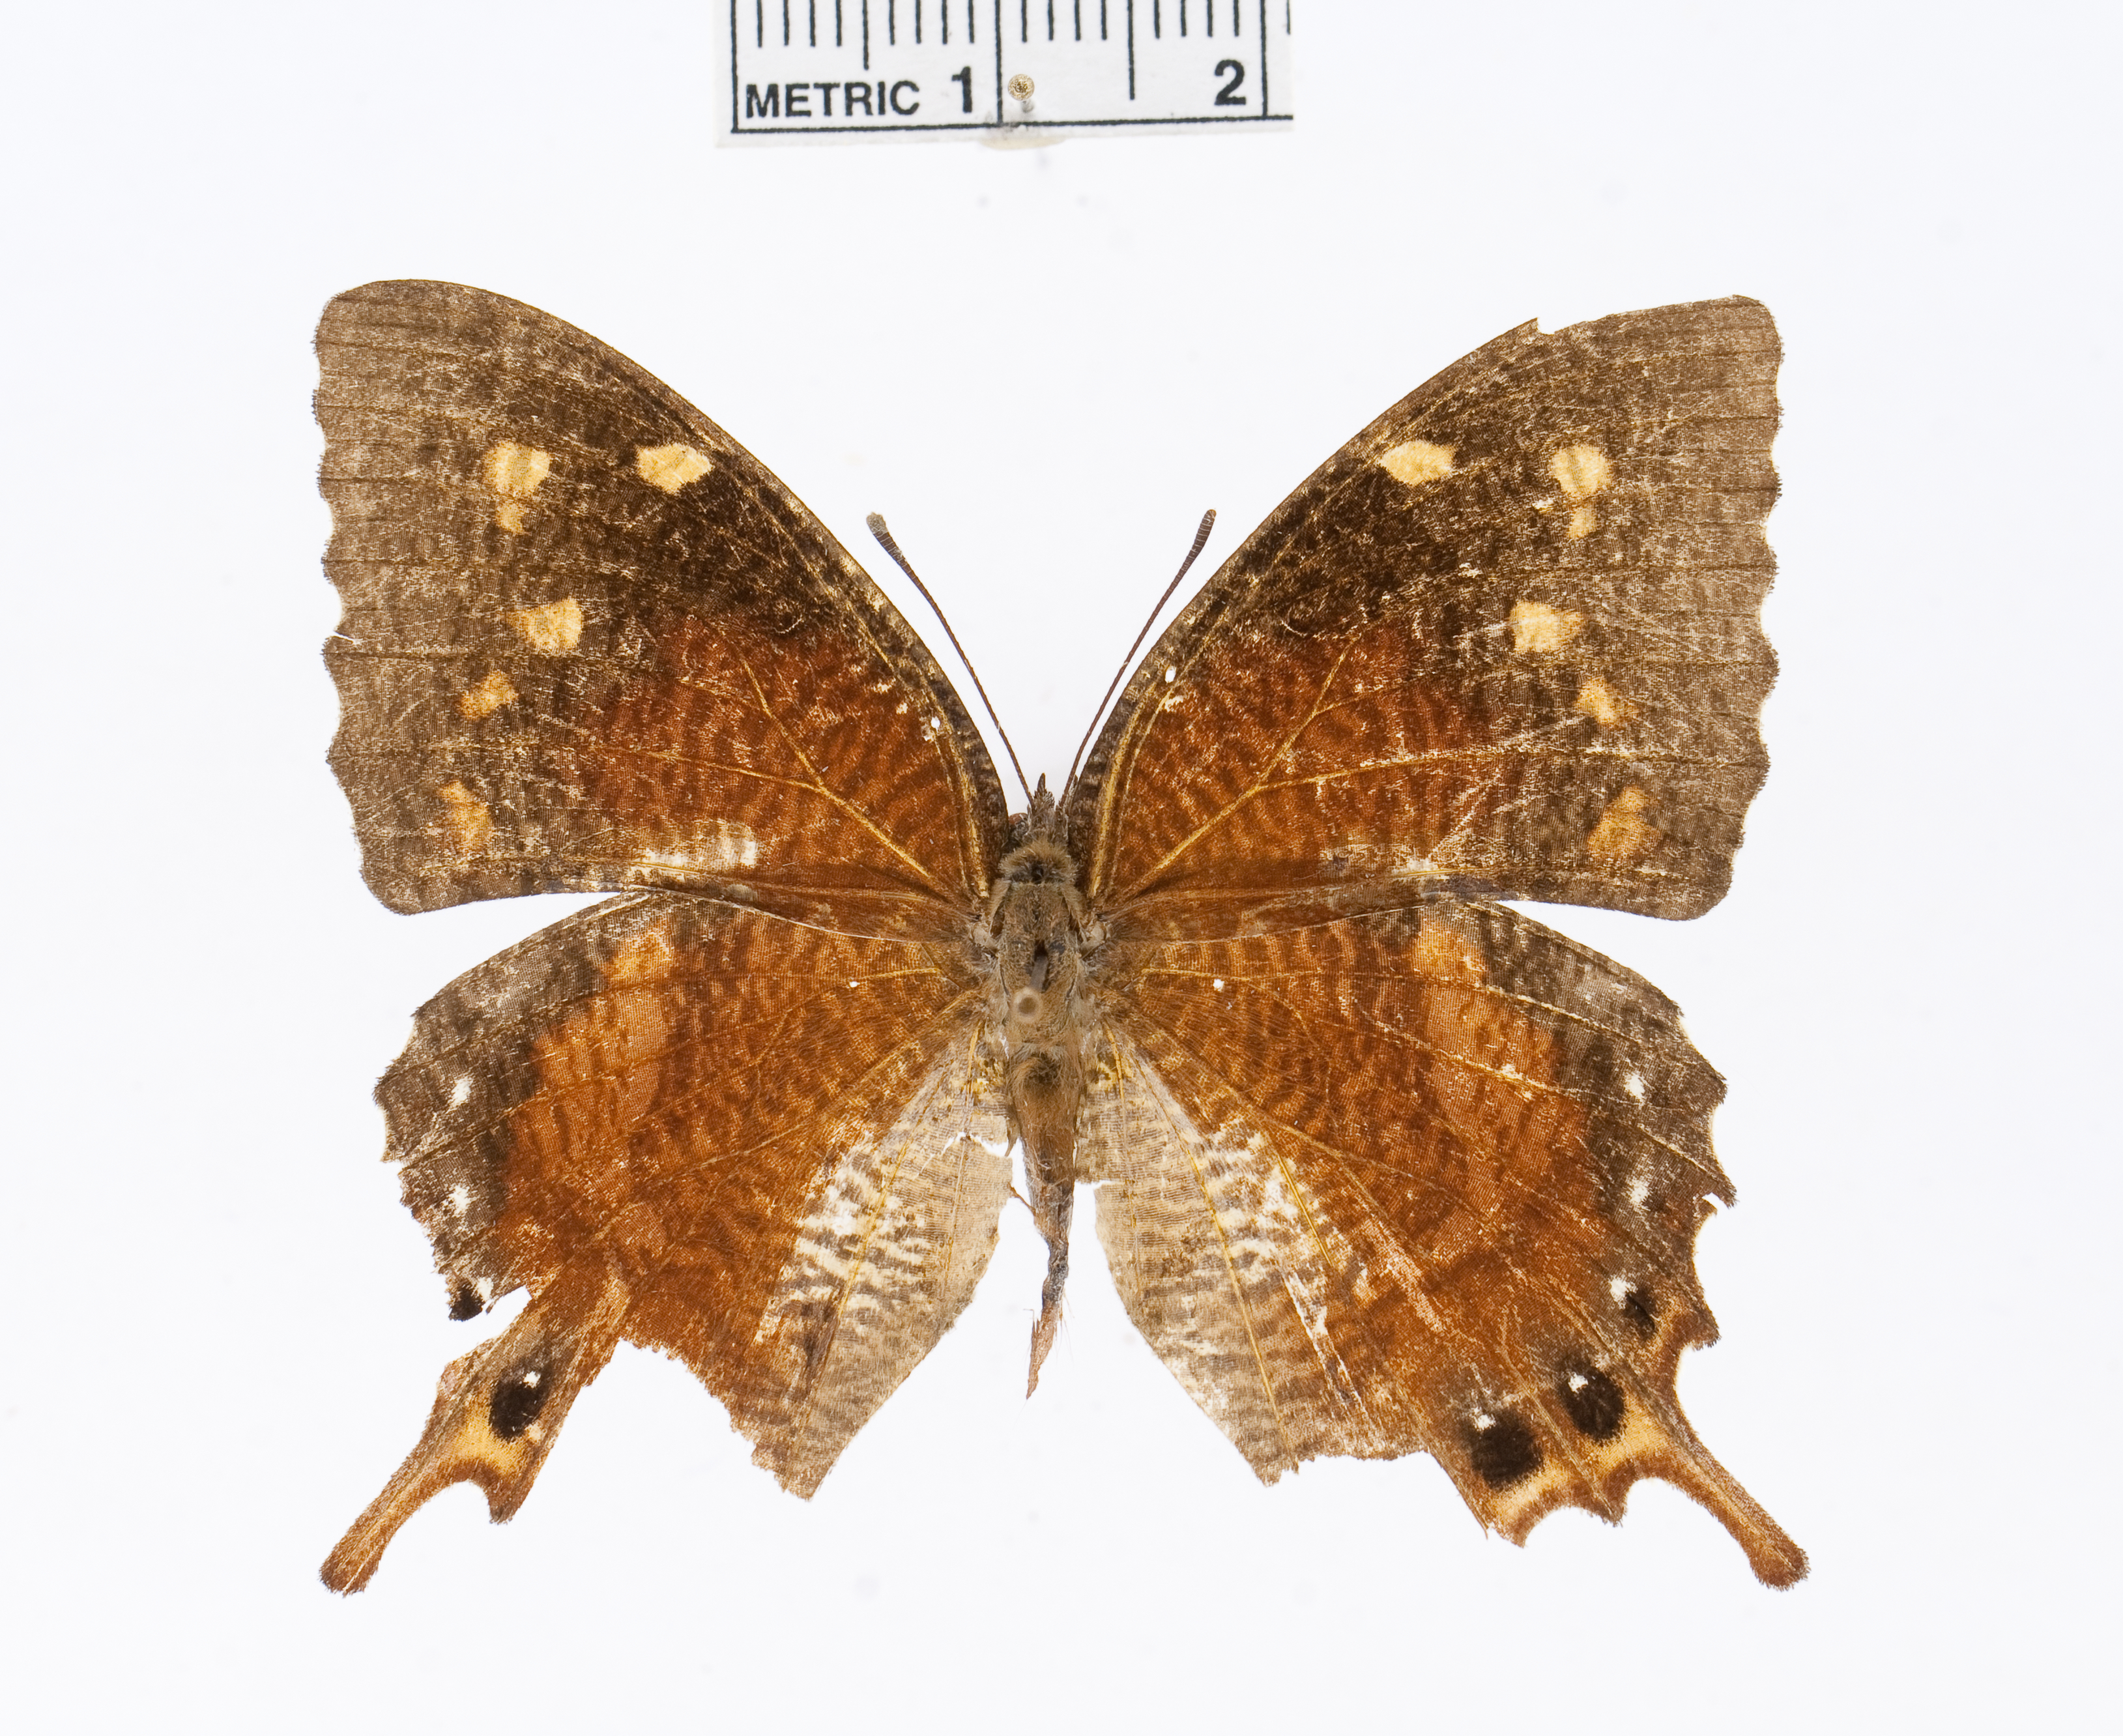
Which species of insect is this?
Memphis verticordia
